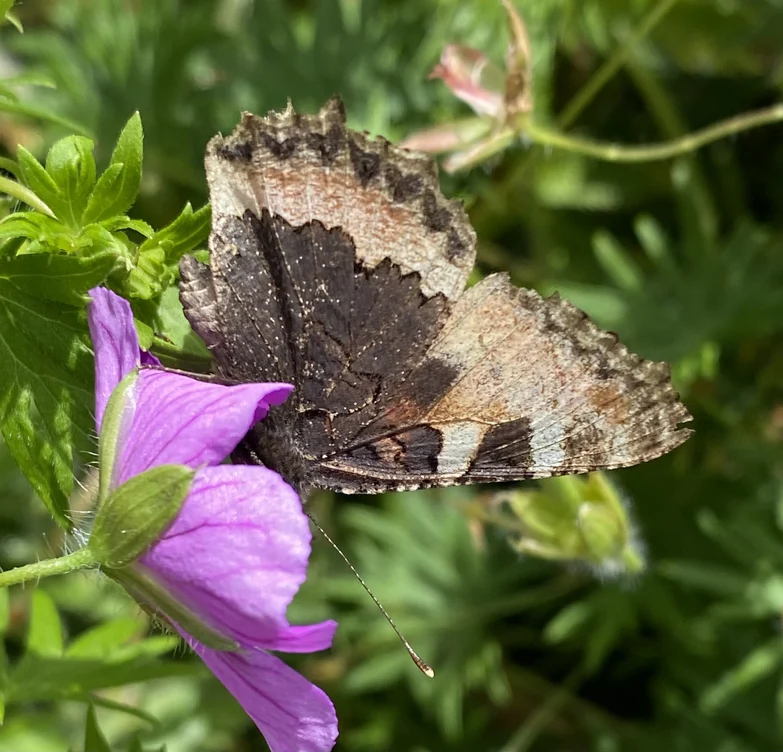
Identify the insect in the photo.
Aglais urticae
